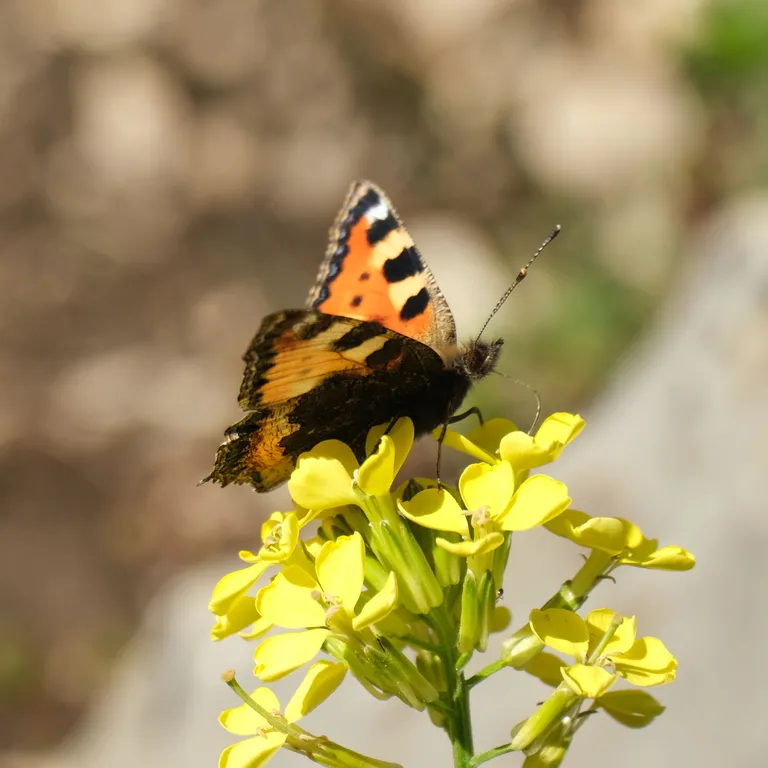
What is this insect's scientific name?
Aglais urticae
